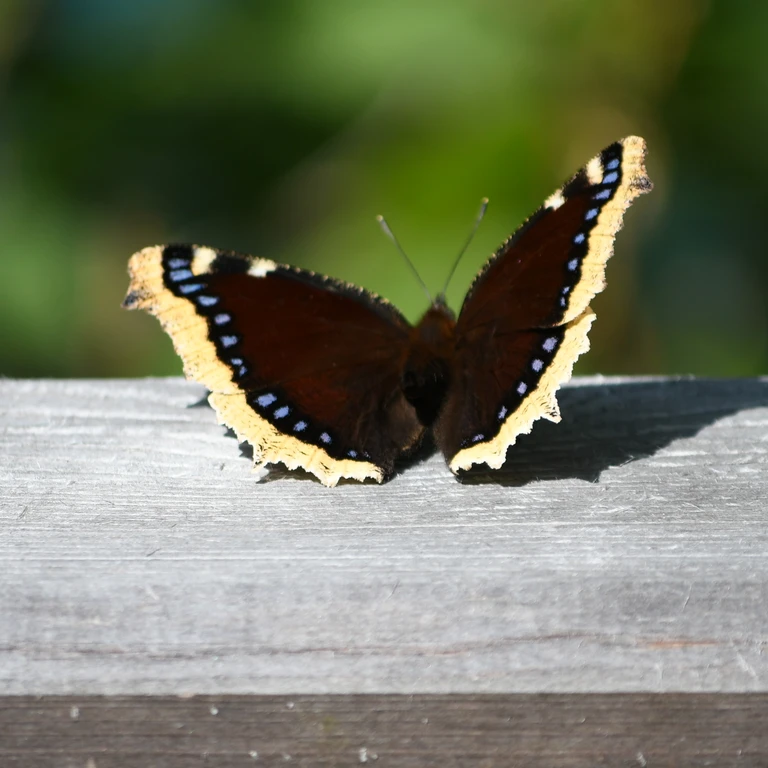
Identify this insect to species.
Nymphalis antiopa
